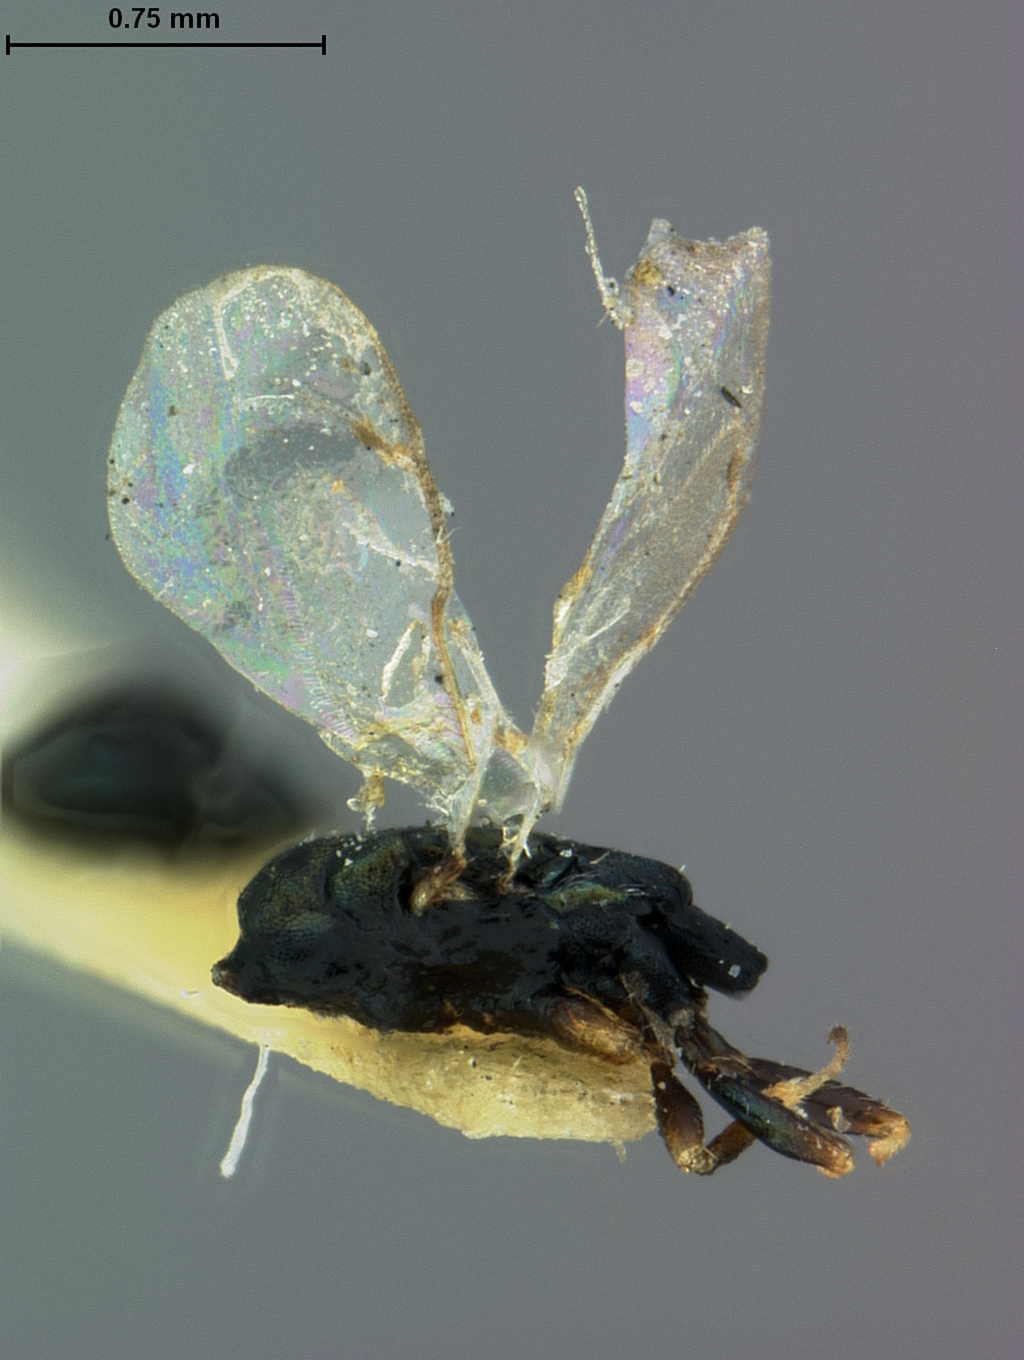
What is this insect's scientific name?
Syntomopus americanus
